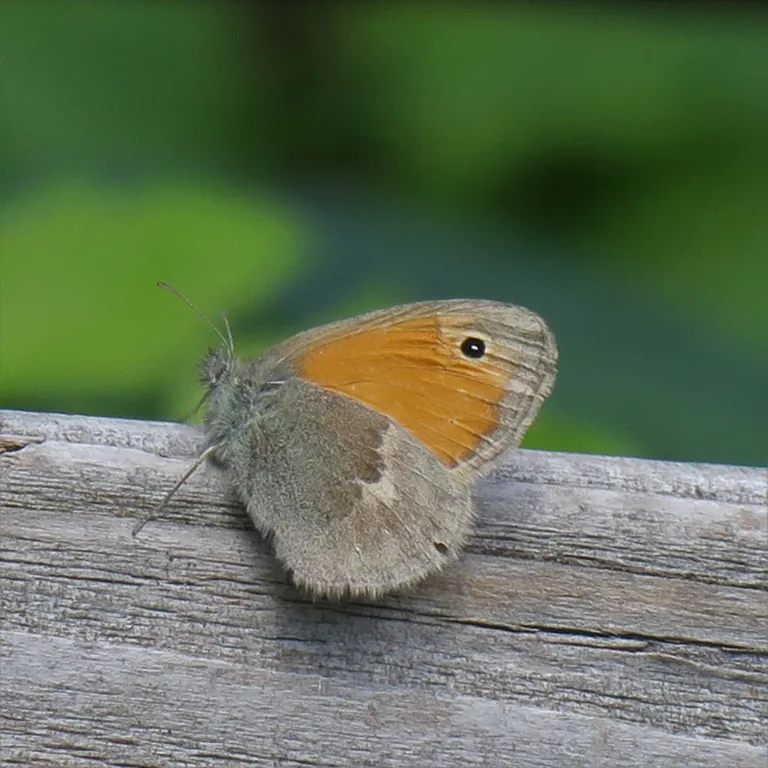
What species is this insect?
Coenonympha pamphilus
